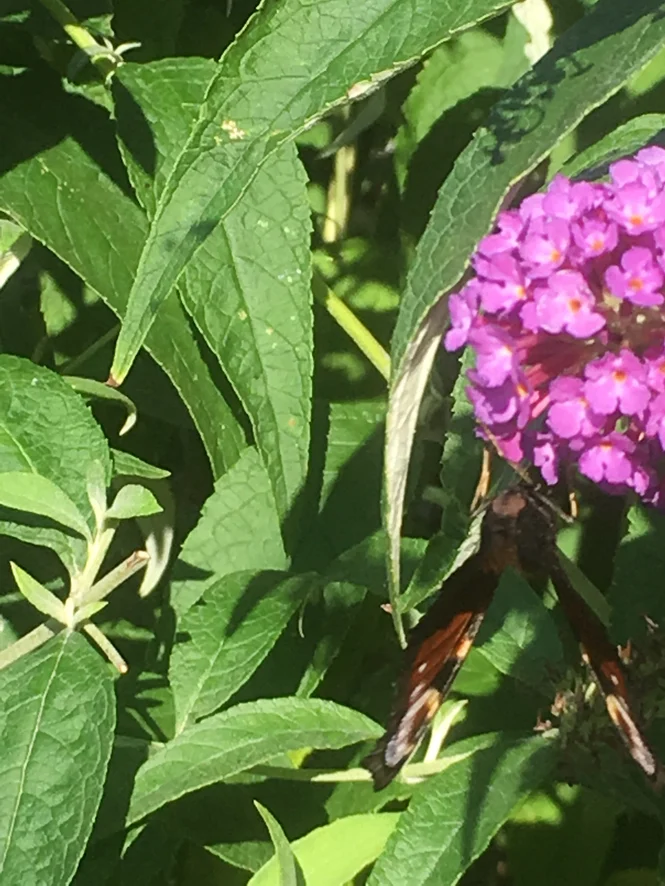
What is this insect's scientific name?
Aglais io
